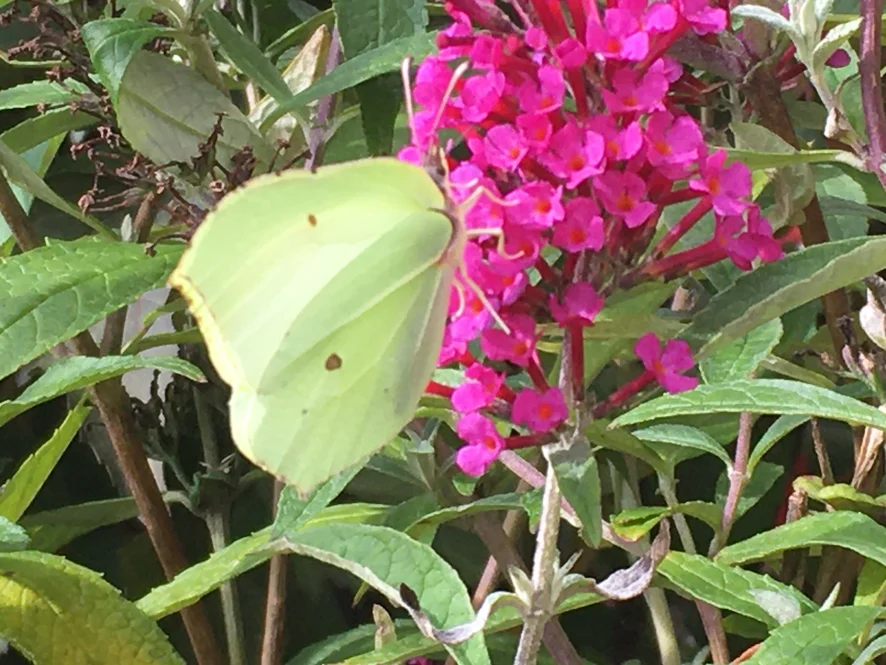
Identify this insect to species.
Gonepteryx rhamni
